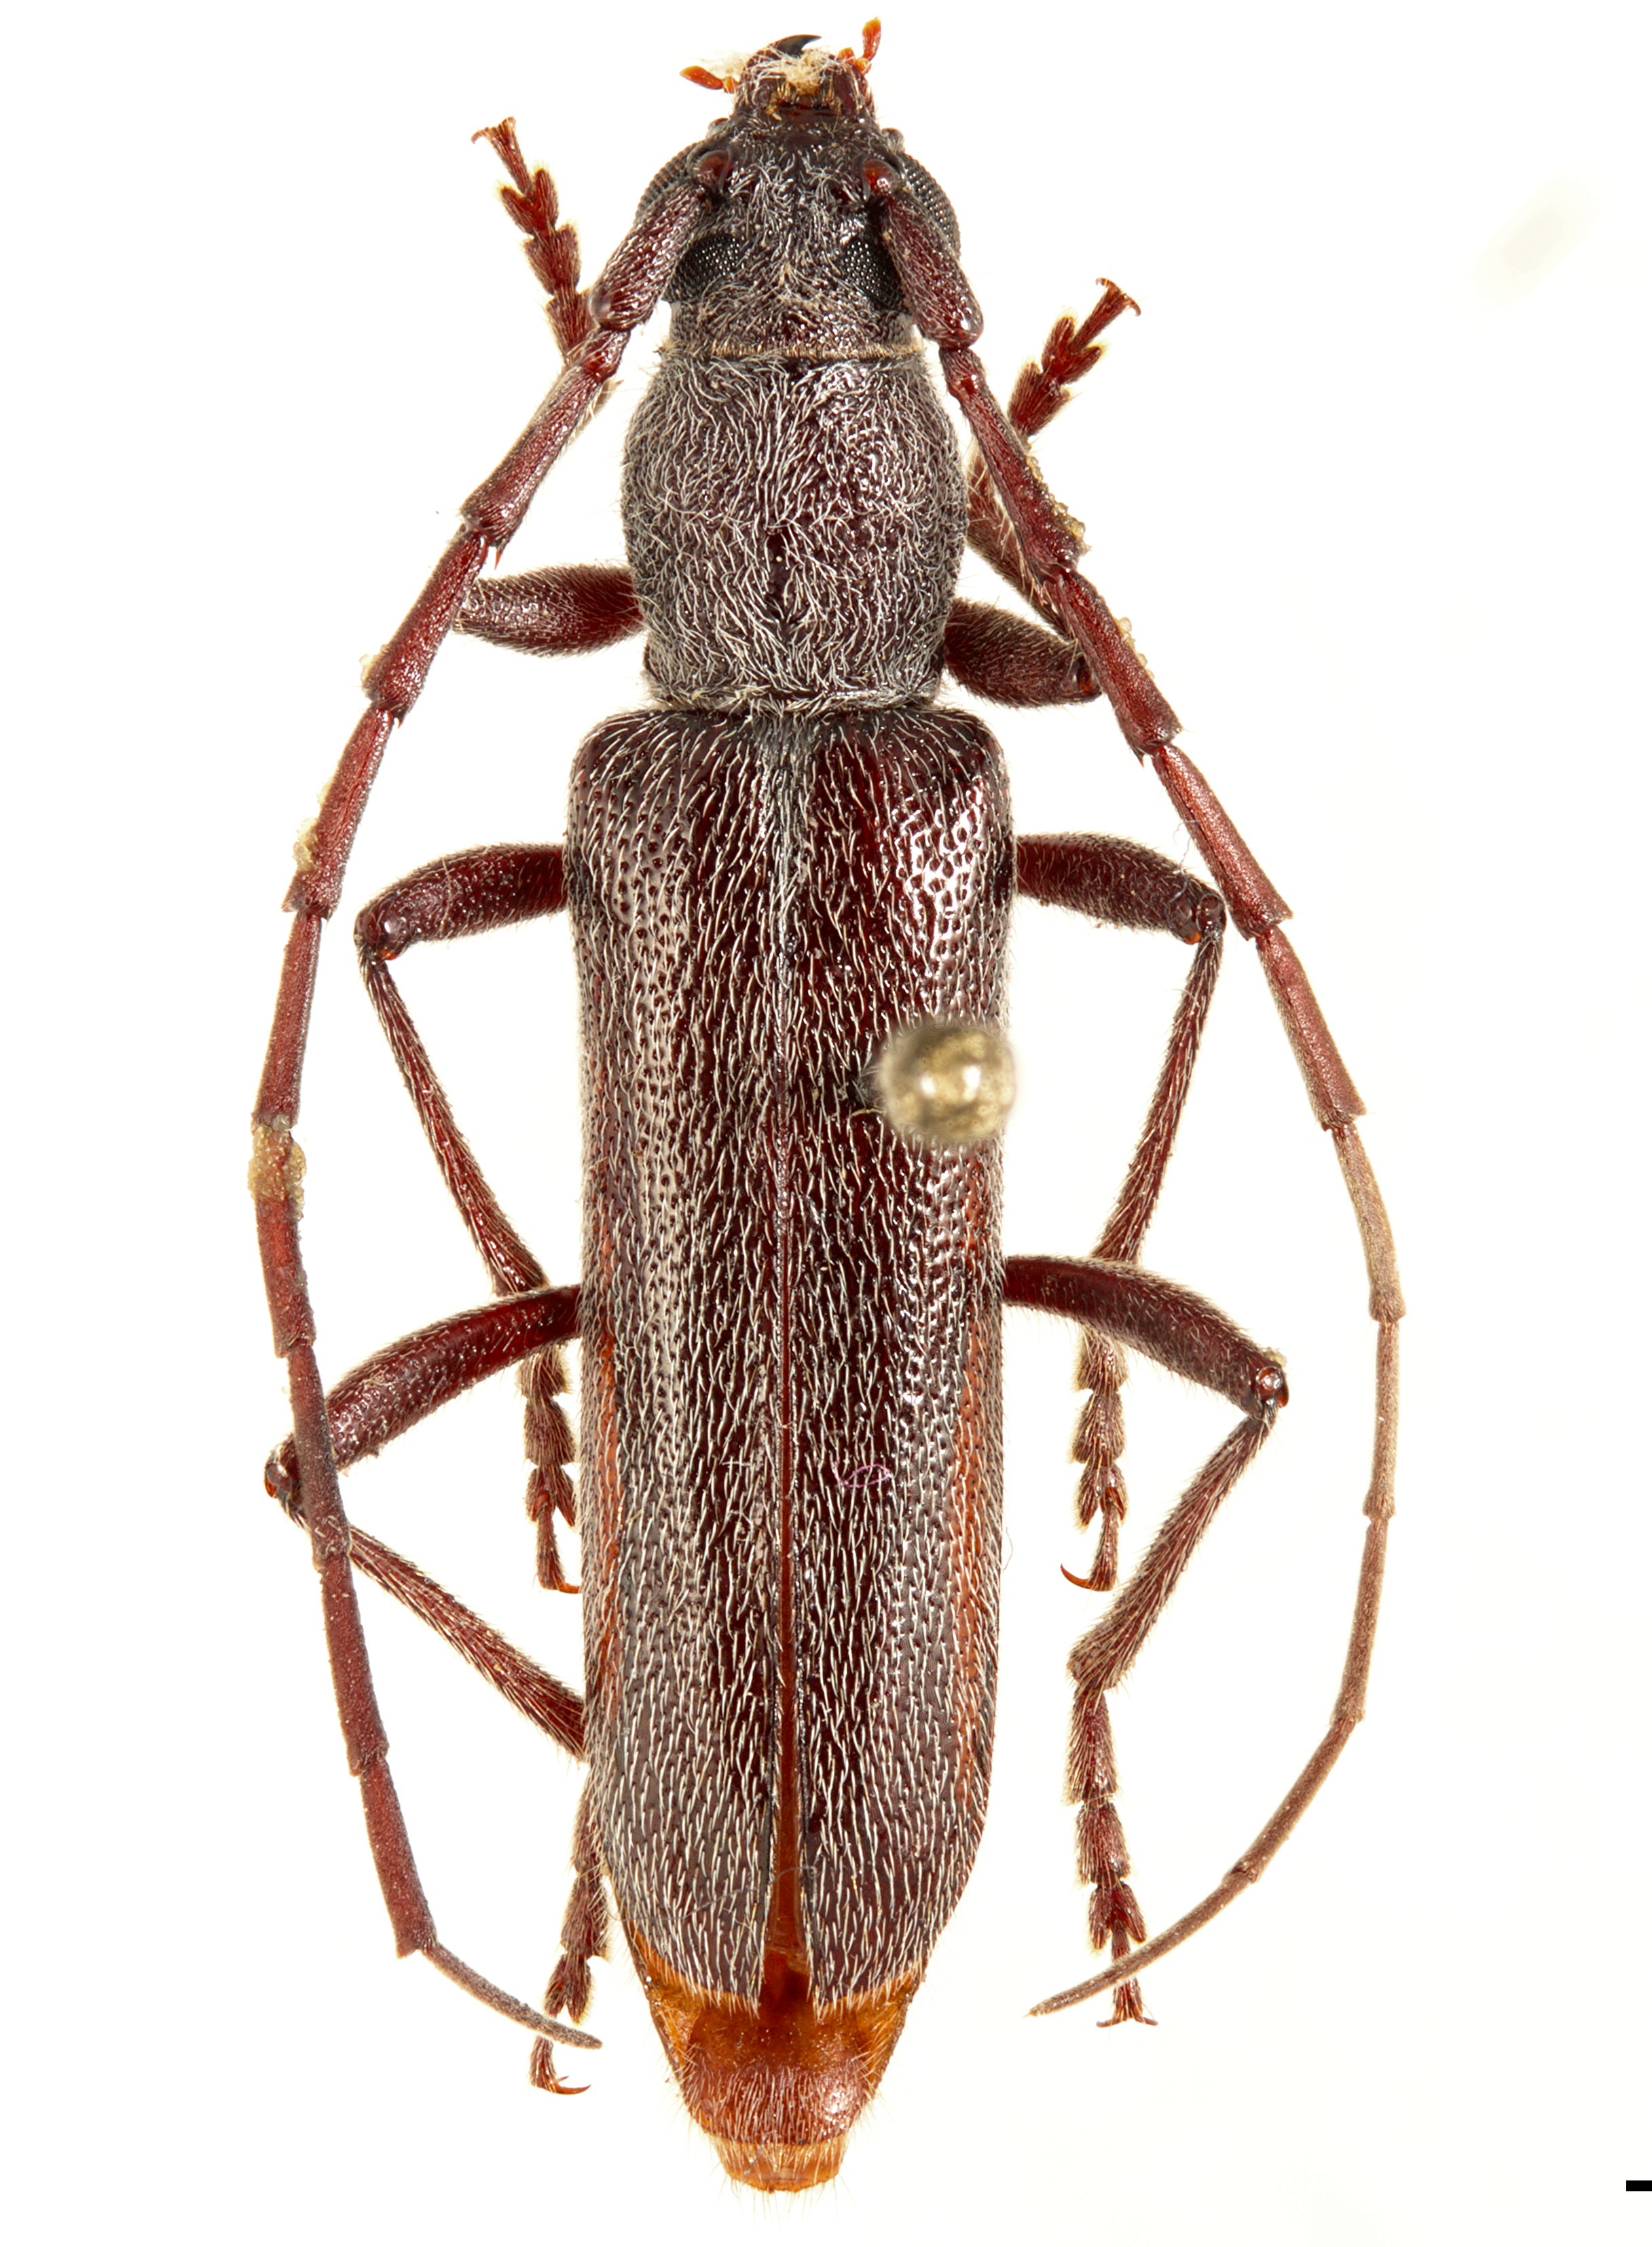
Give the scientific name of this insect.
Neaneflus brevispinus
